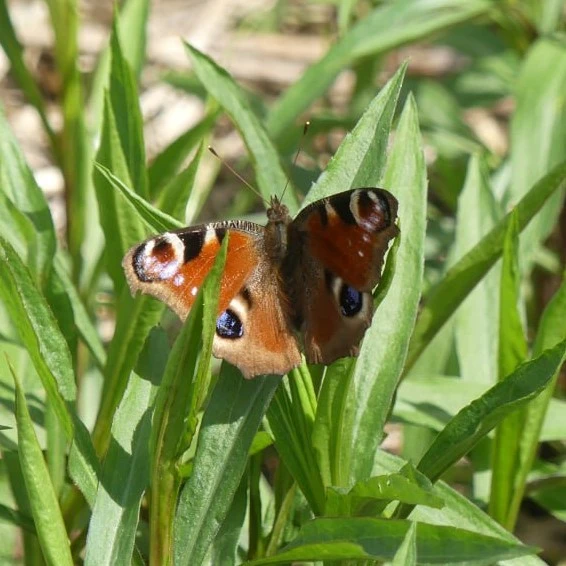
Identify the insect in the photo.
Aglais io
